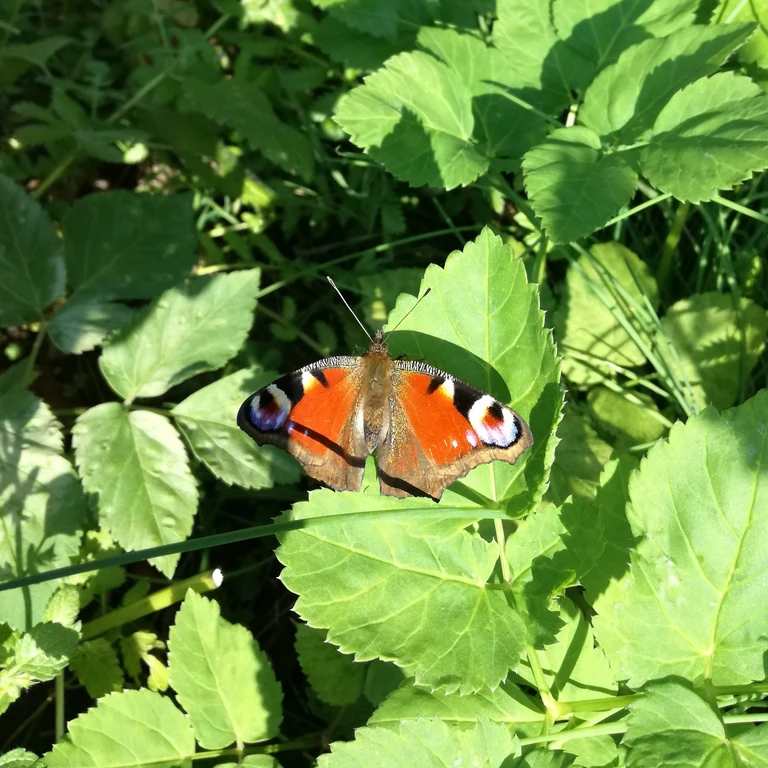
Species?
Aglais io
